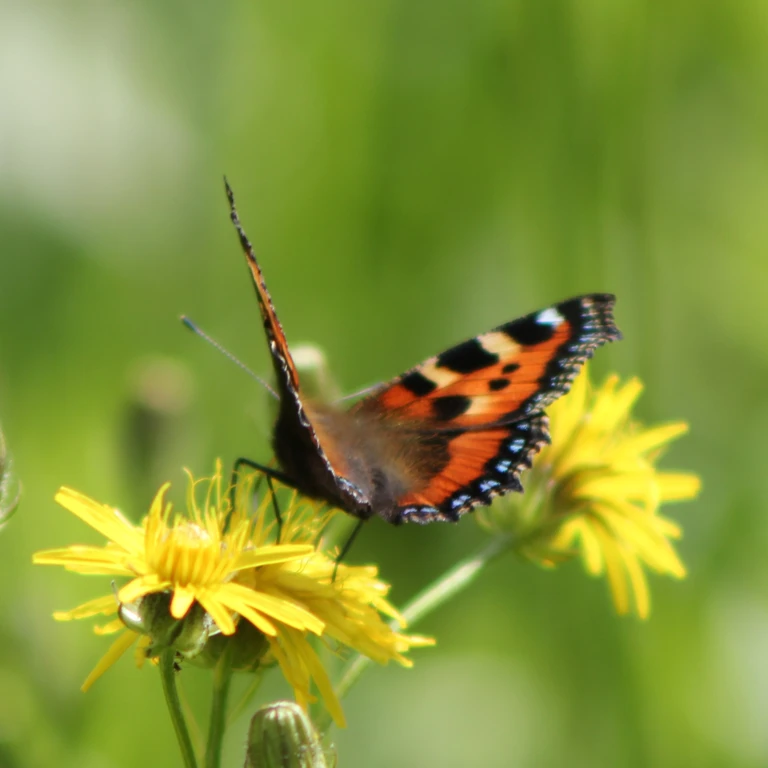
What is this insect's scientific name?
Aglais urticae
